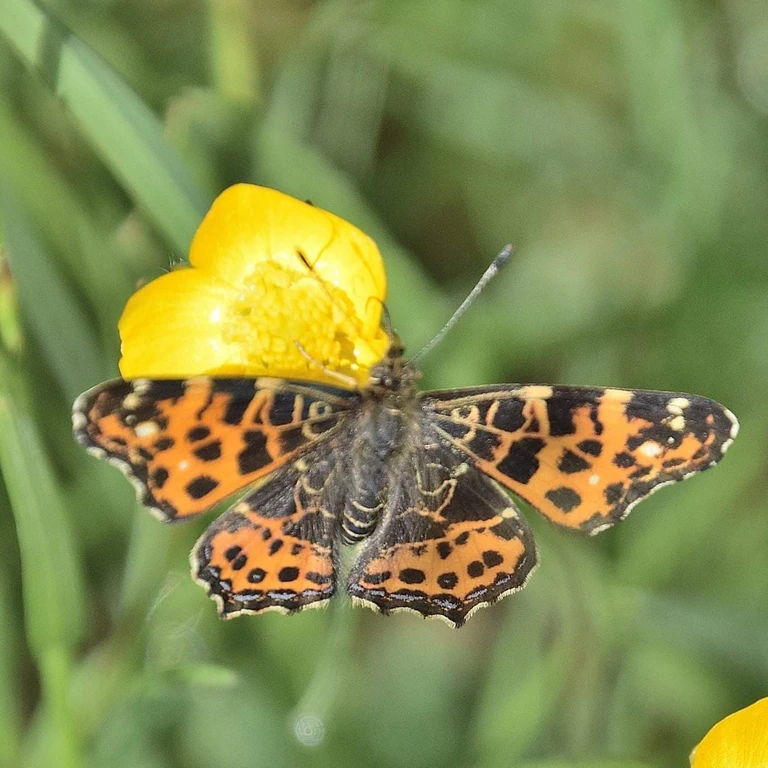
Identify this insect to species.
Araschnia levana
